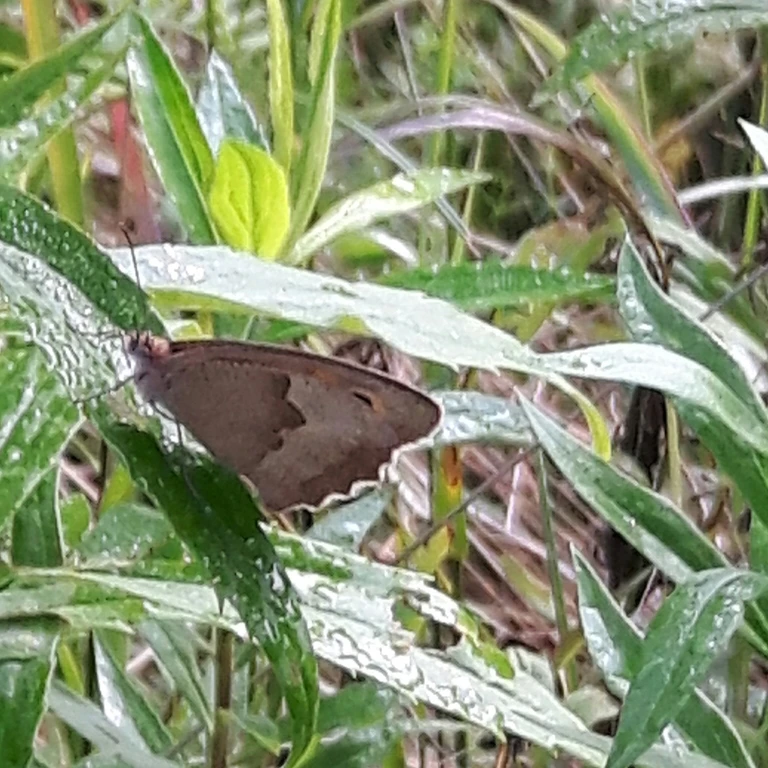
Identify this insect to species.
Maniola jurtina
